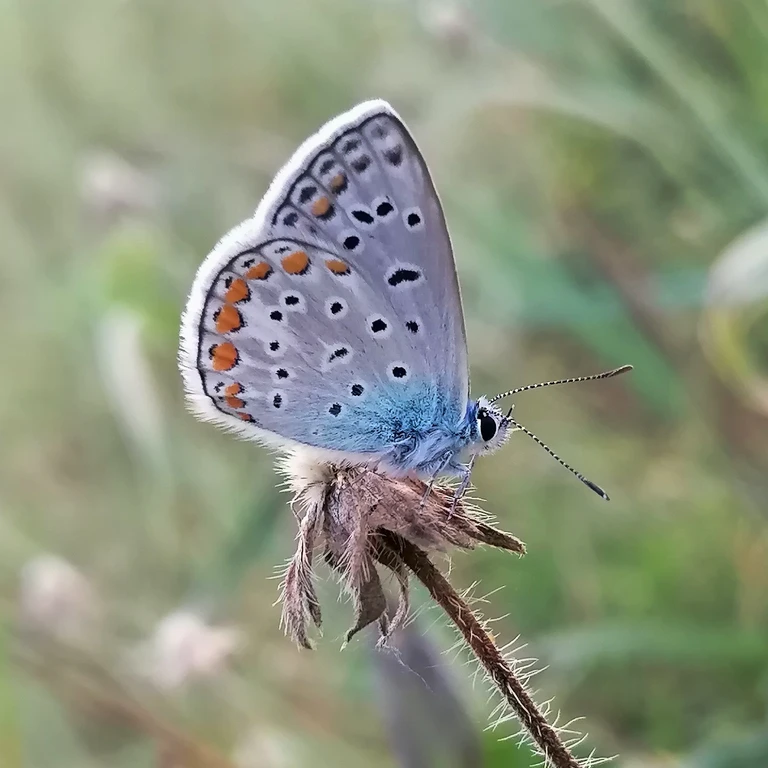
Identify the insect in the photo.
Polyommatus icarus
